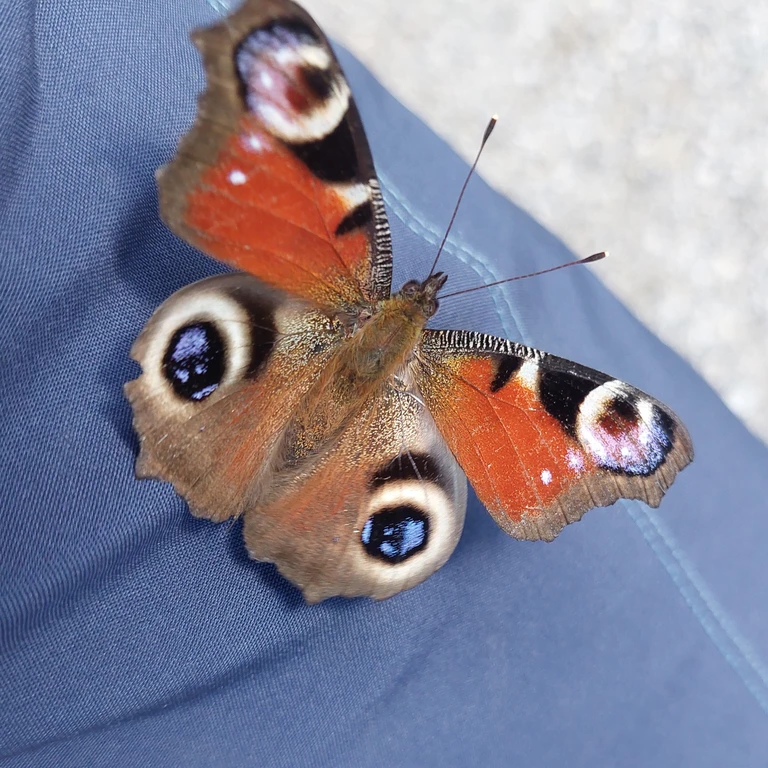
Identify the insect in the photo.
Aglais io
